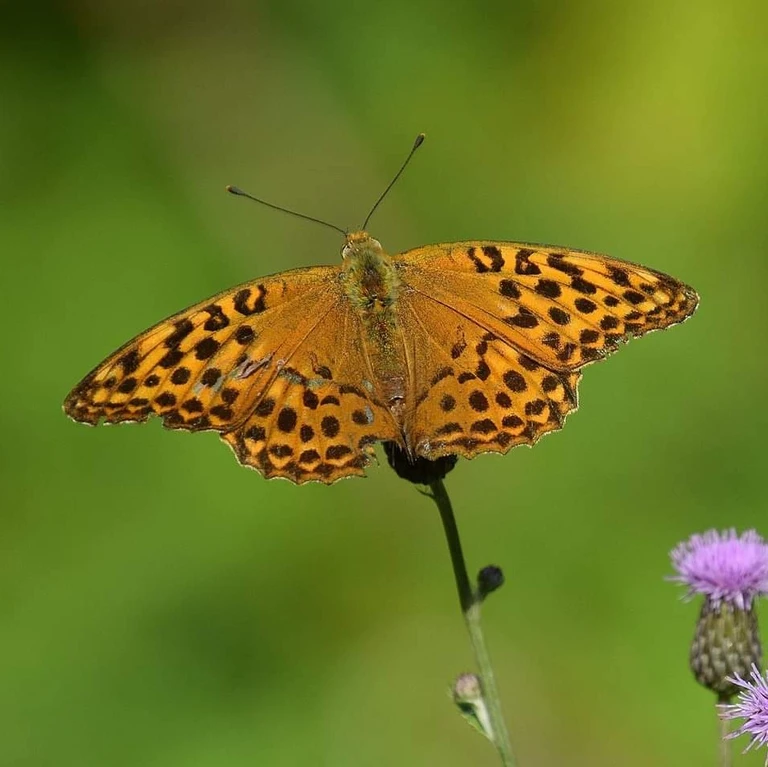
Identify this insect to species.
Argynnis paphia
